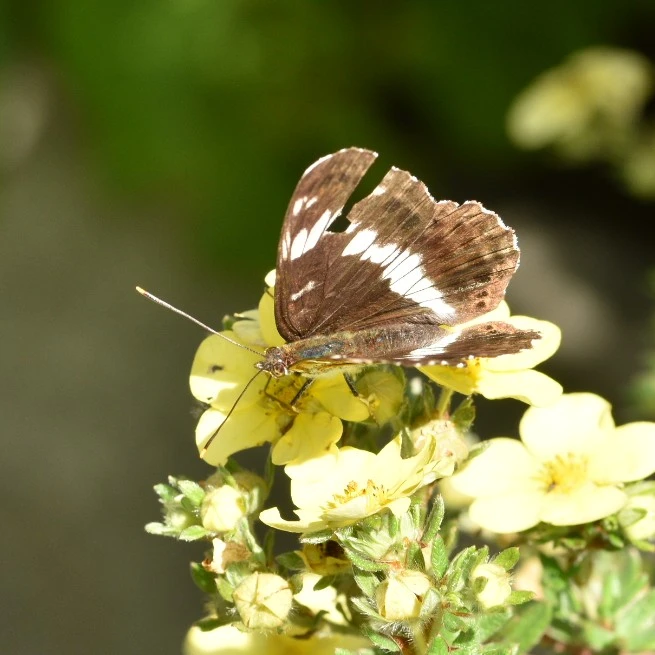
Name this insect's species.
Limenitis camilla (also Ladoga camilla)
